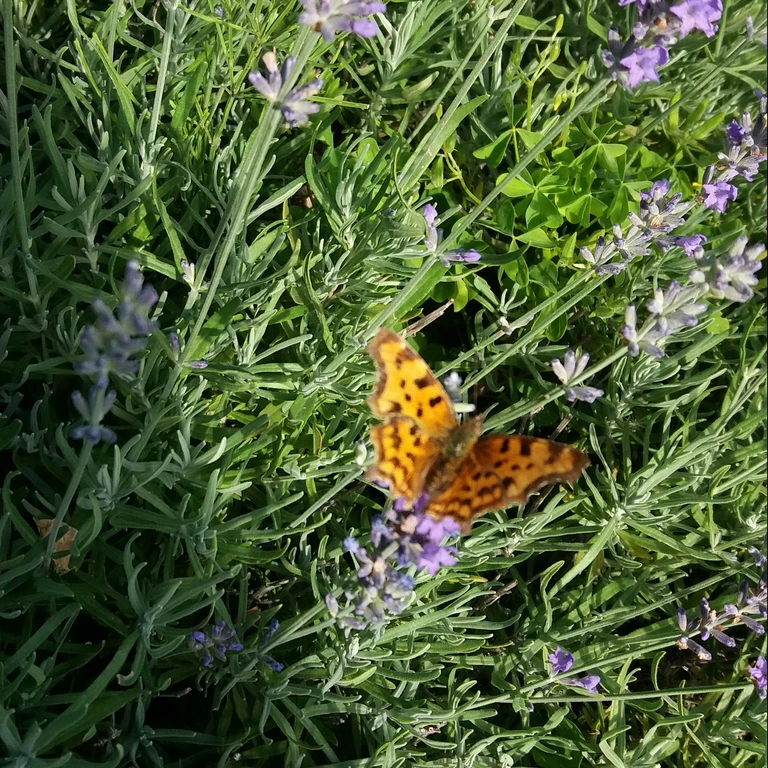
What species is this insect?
Polygonia c-album
